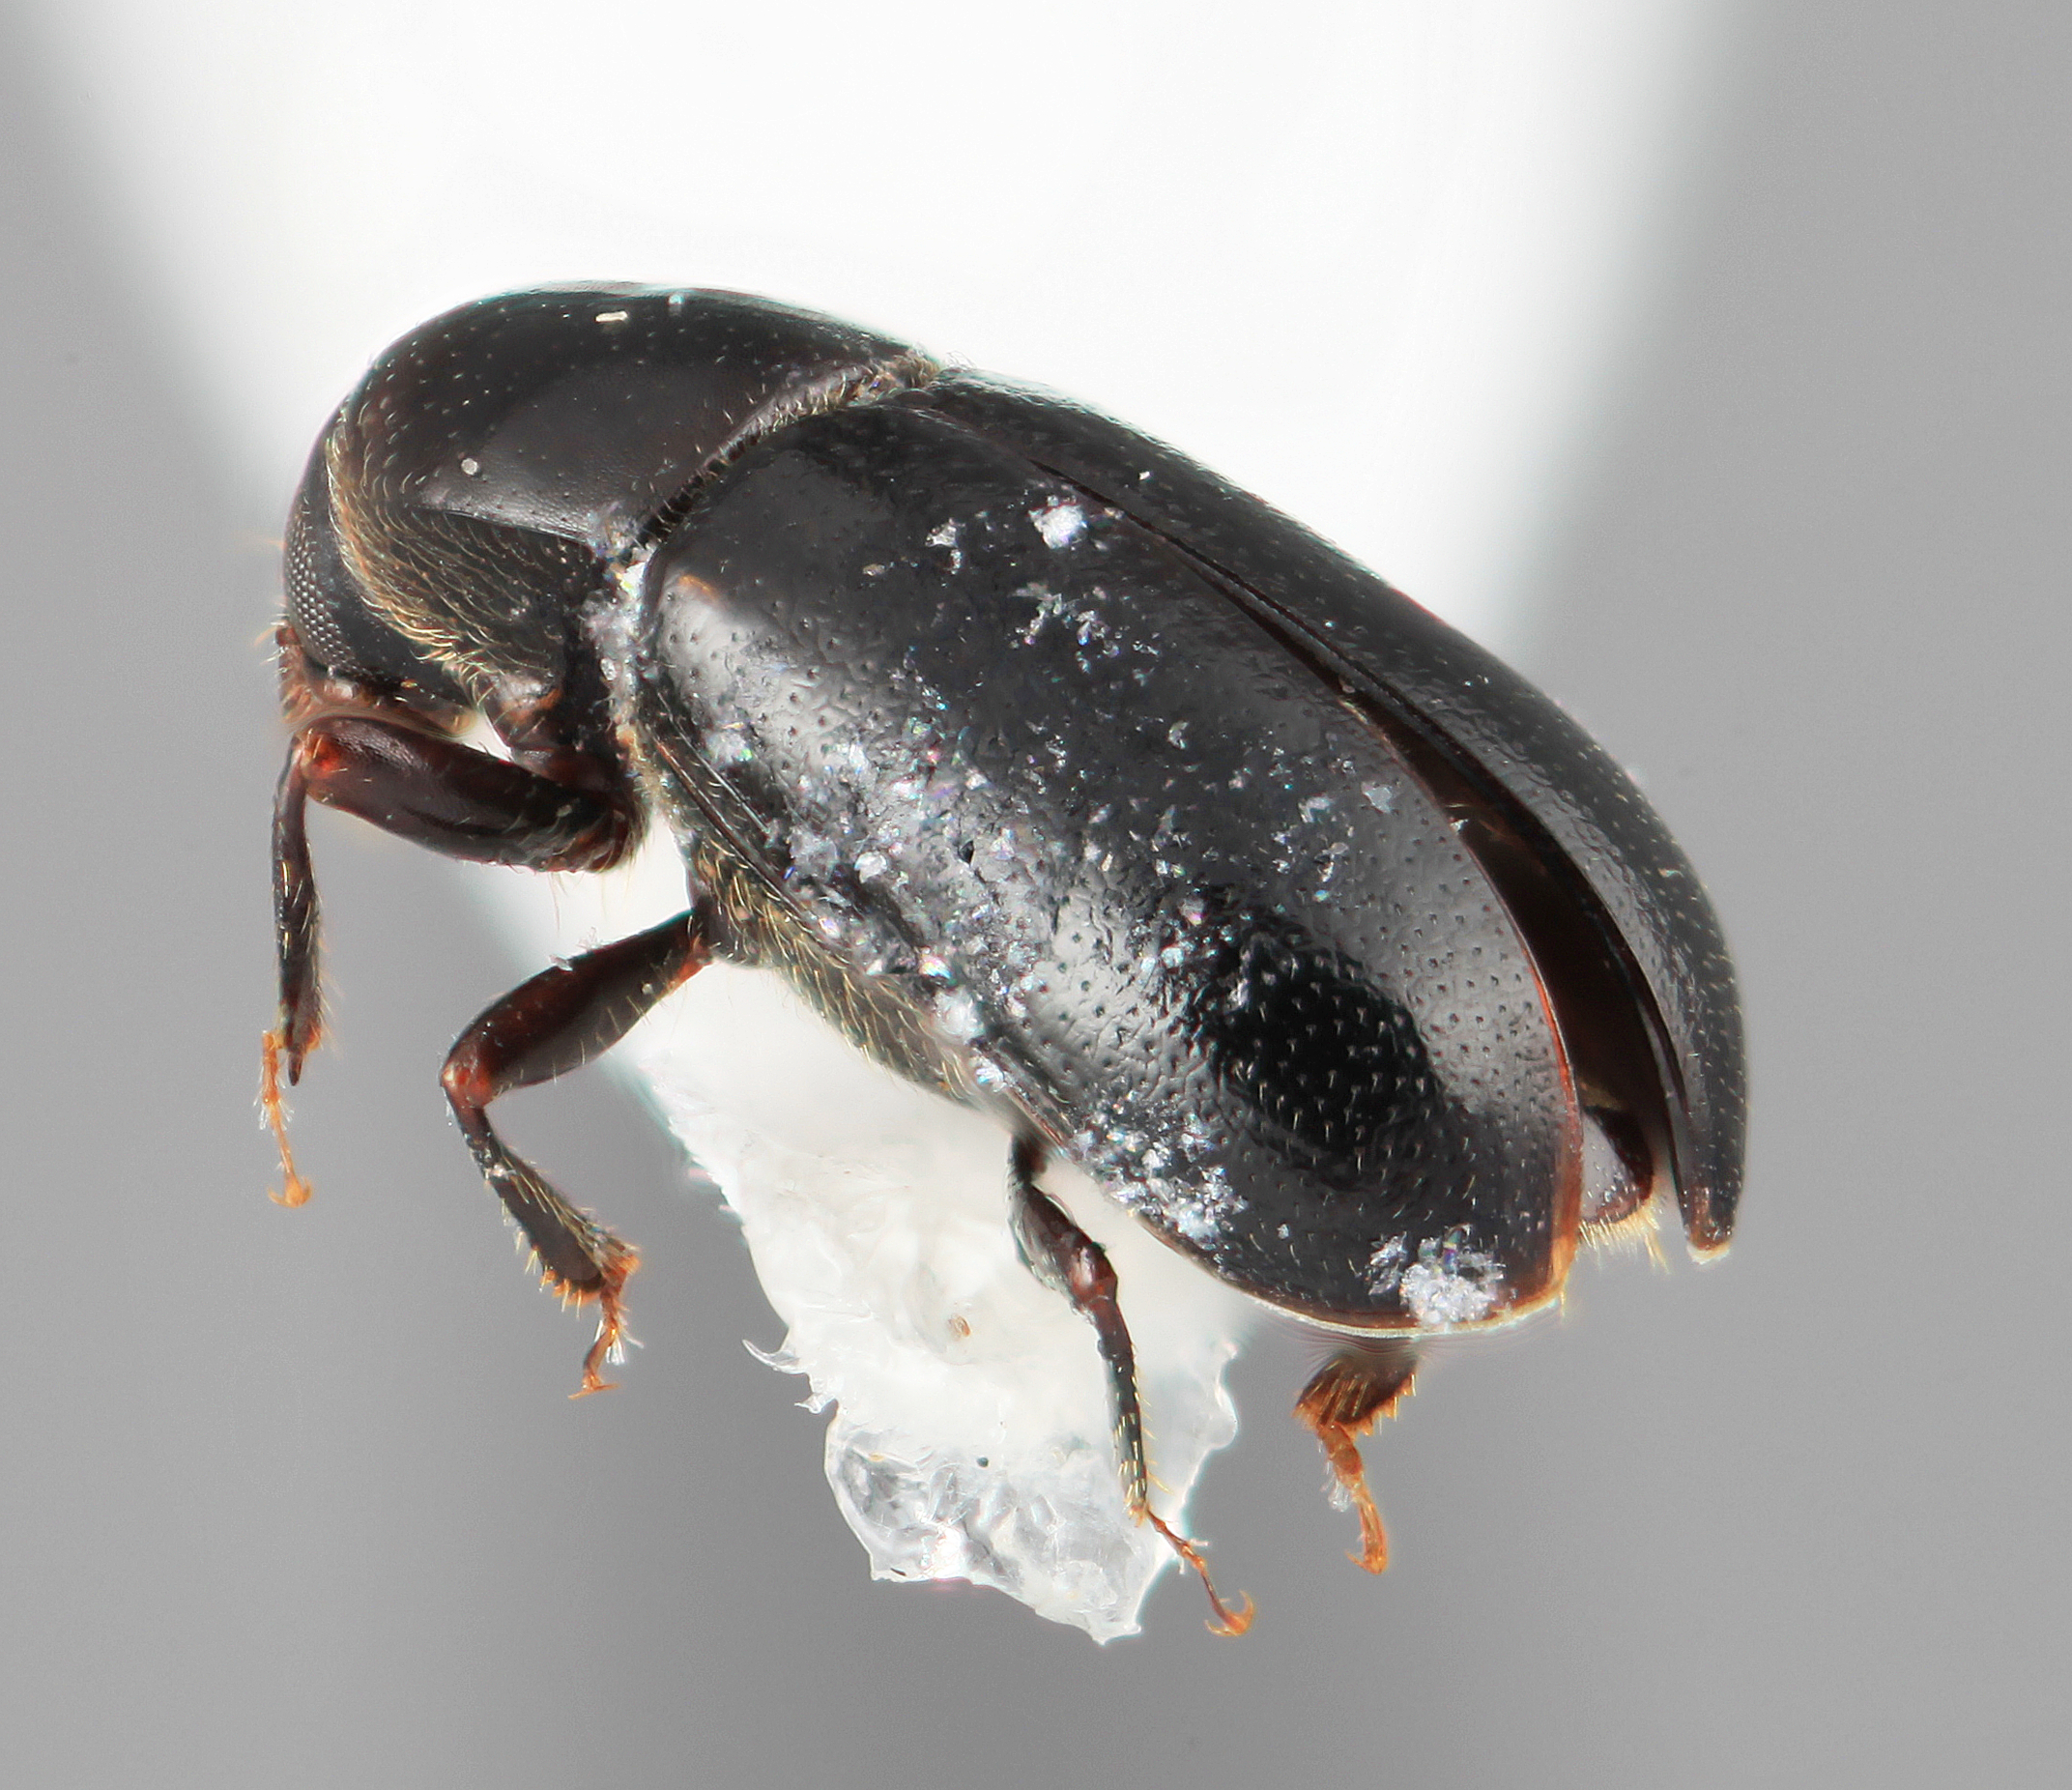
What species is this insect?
Scolytodes ageratina
